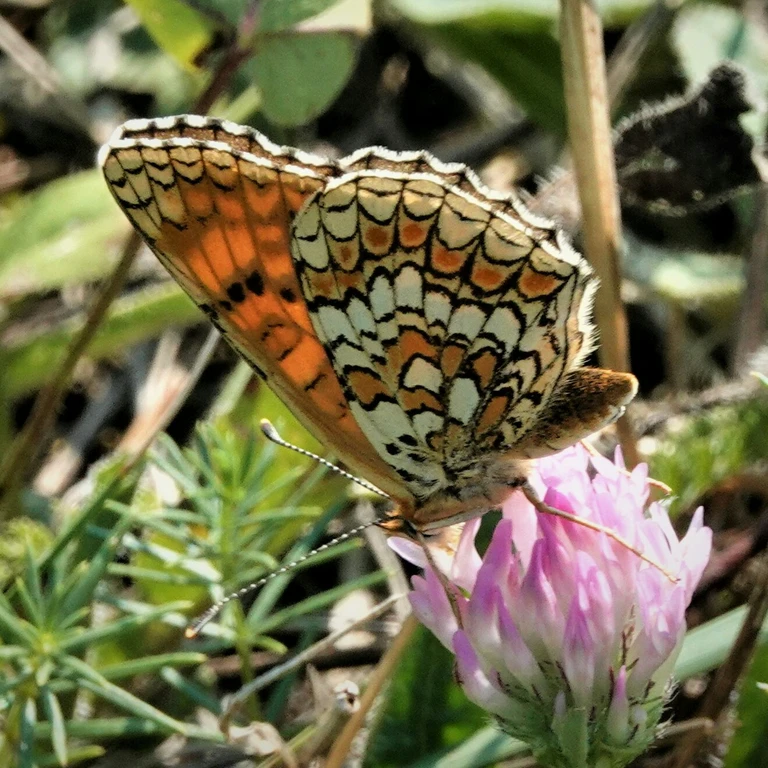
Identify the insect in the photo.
Melitaea phoebe
